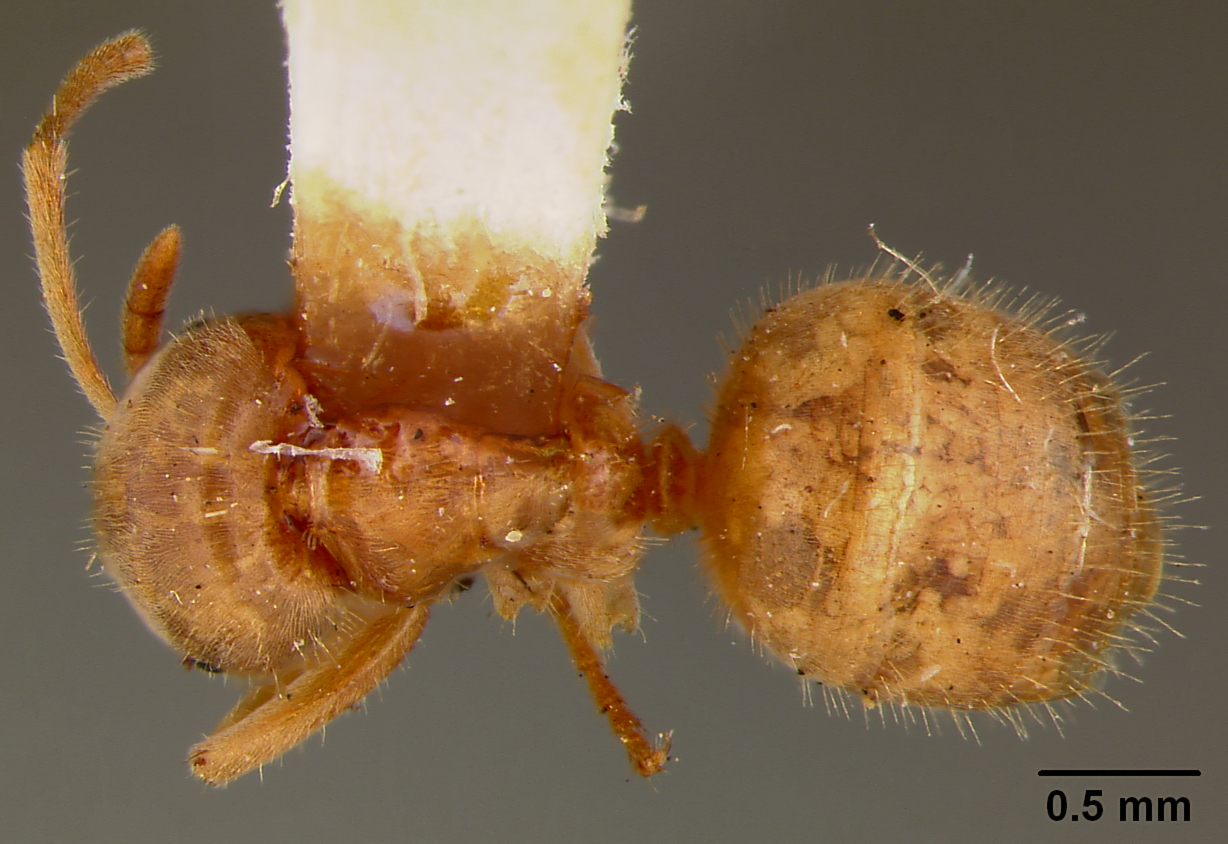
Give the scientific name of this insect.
Lasius pilosus
